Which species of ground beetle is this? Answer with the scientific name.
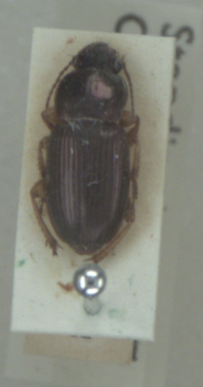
Harpalus affinis
